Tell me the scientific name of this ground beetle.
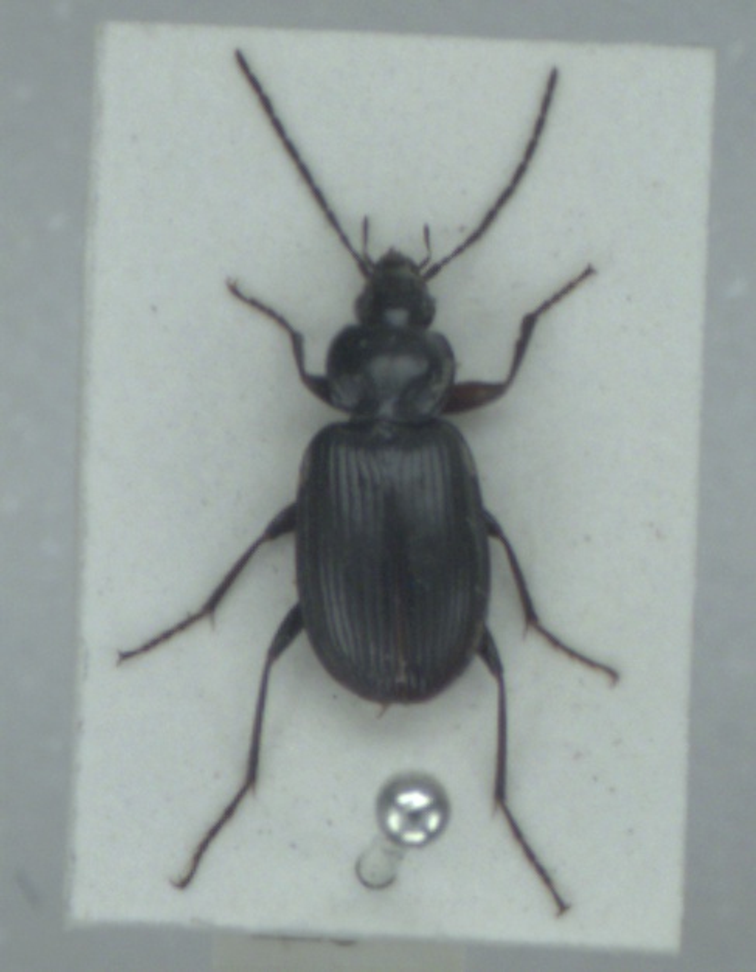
Agonum emarginatum
